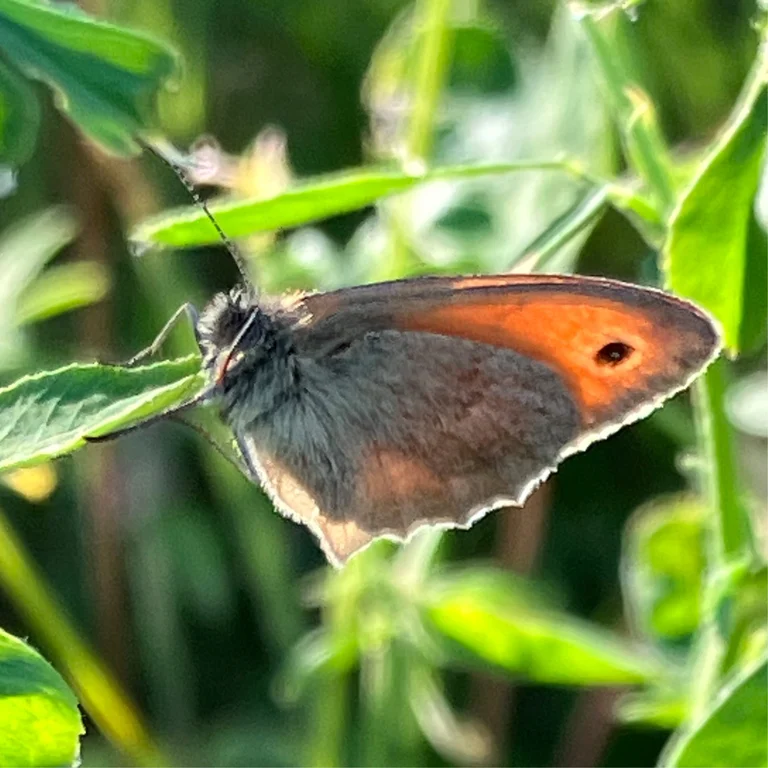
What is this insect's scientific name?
Coenonympha pamphilus
